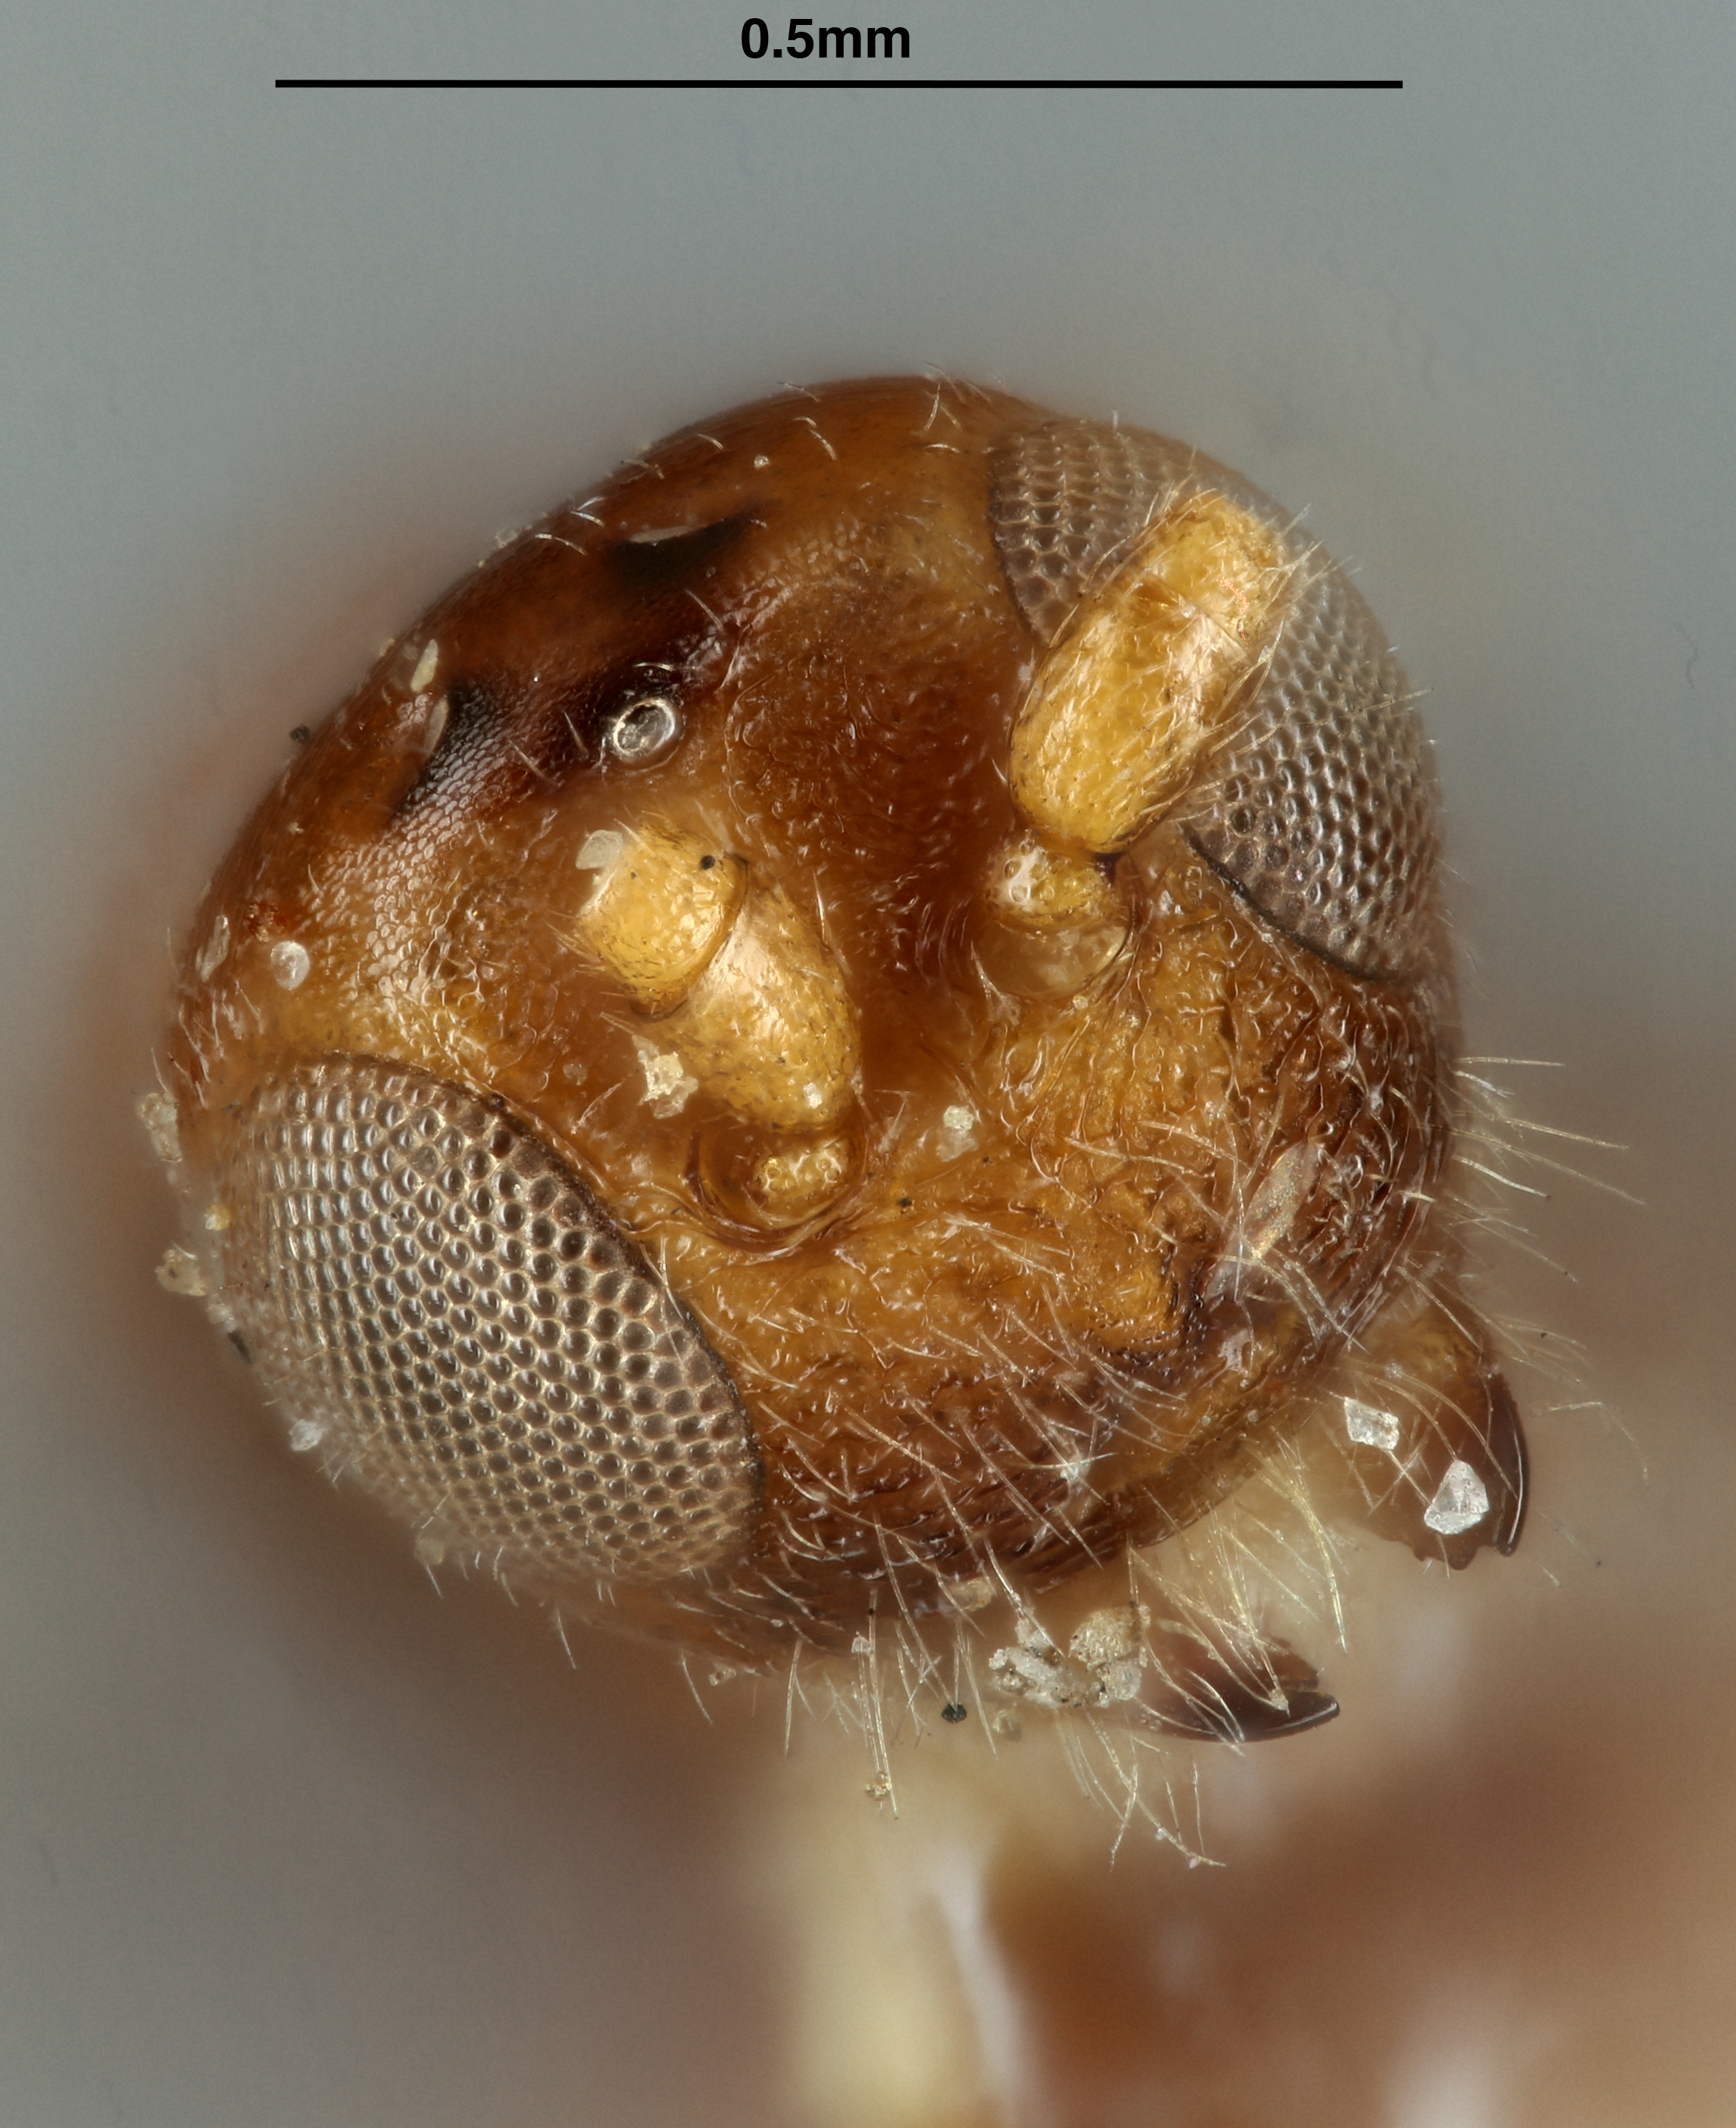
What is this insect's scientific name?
Euscelinus manilae
